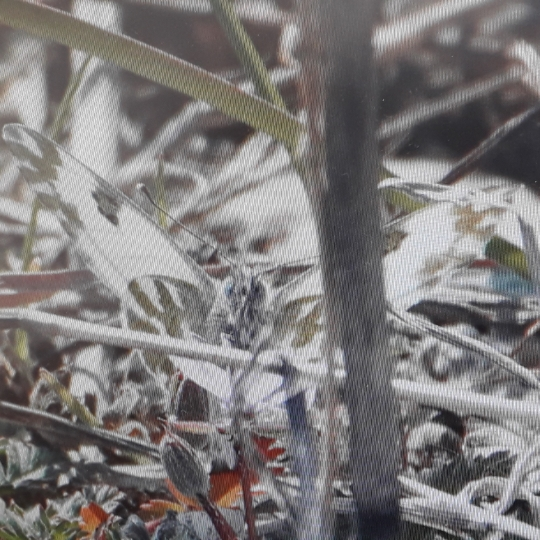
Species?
Pontia edusa
